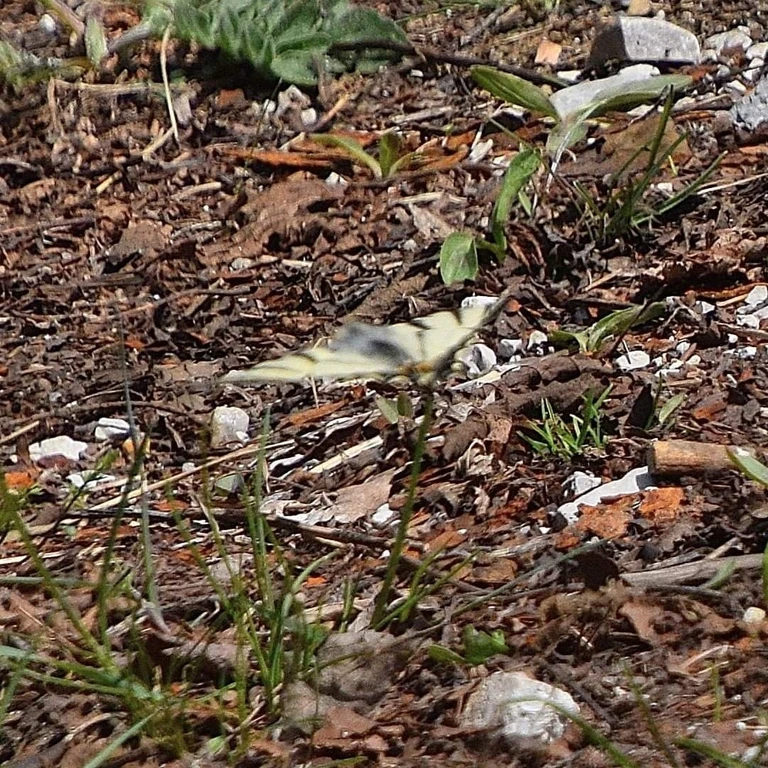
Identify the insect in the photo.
Iphiclides podalirius
